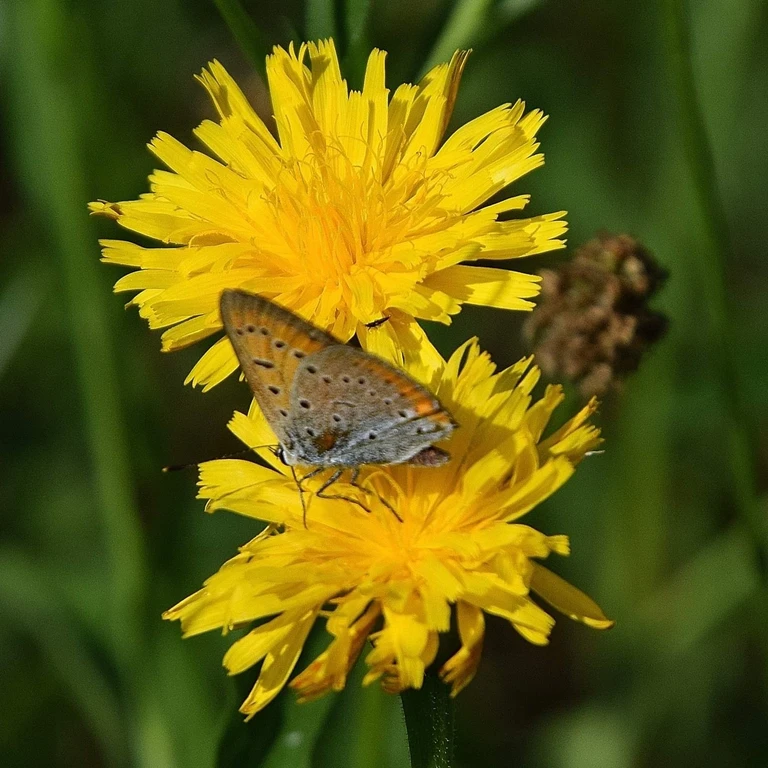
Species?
Lycaena dispar
